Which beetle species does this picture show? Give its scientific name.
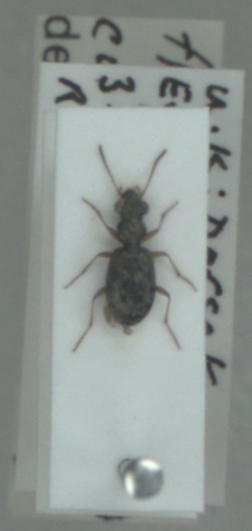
Asaphidion curtum
